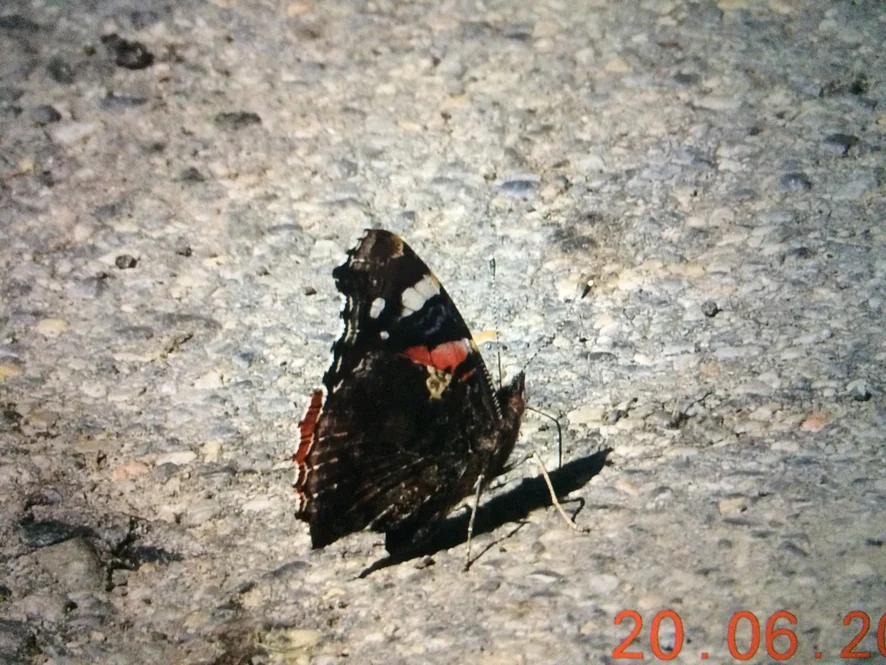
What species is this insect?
Vanessa atalanta
